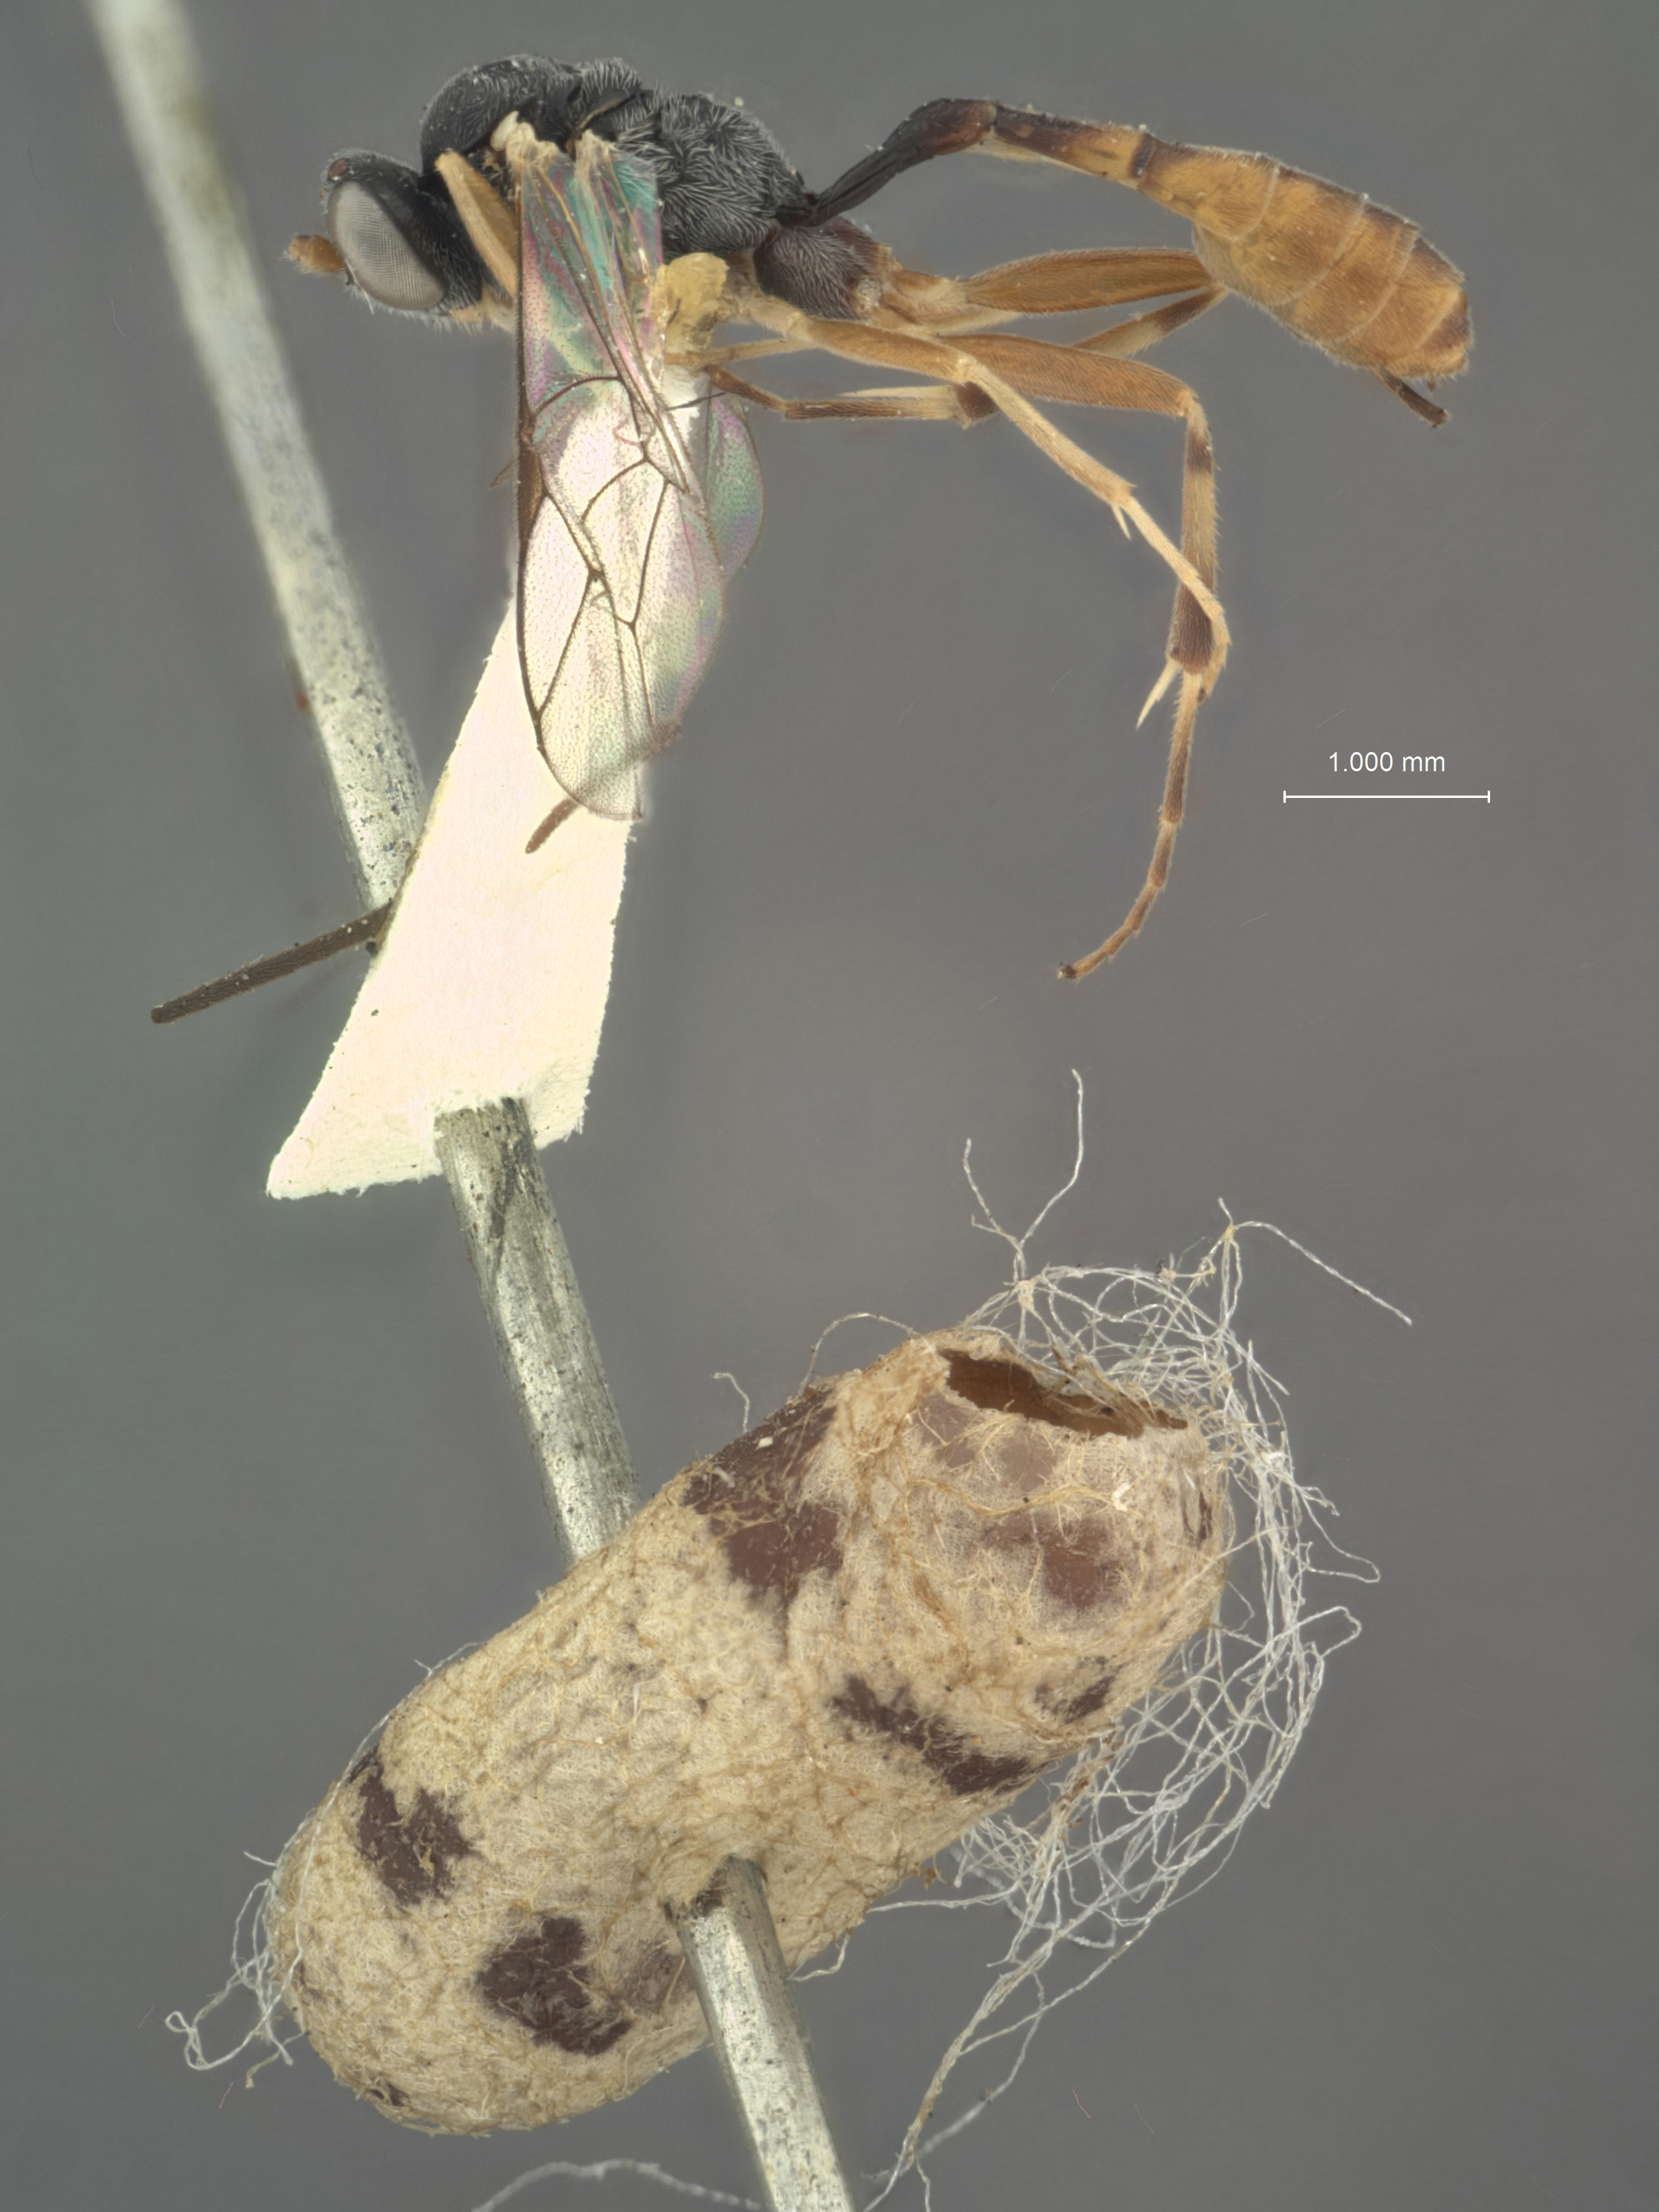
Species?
Hyposoter interjectus
